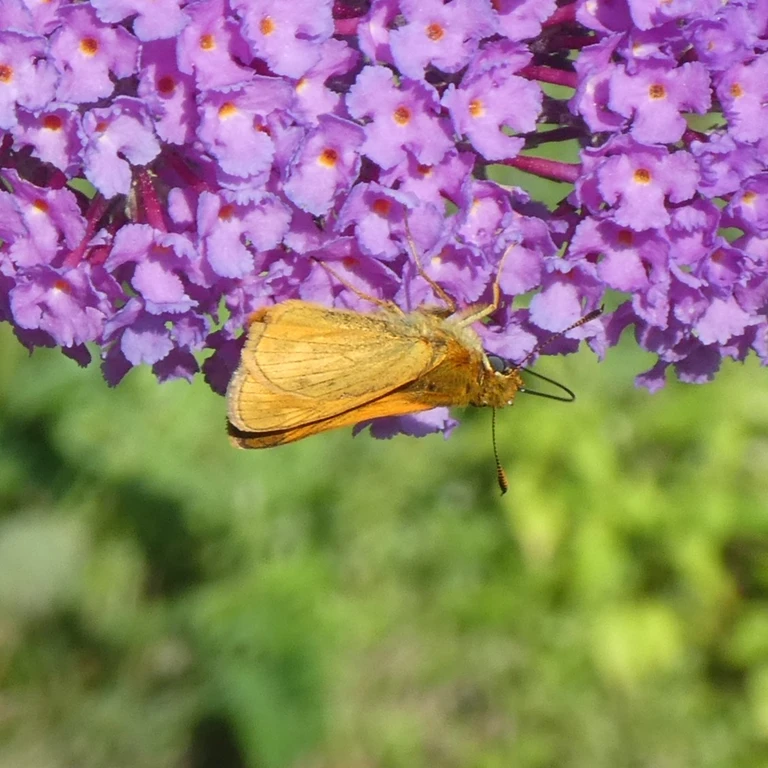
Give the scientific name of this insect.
Ochlodes sylvanus (also Ochlodes venata)
